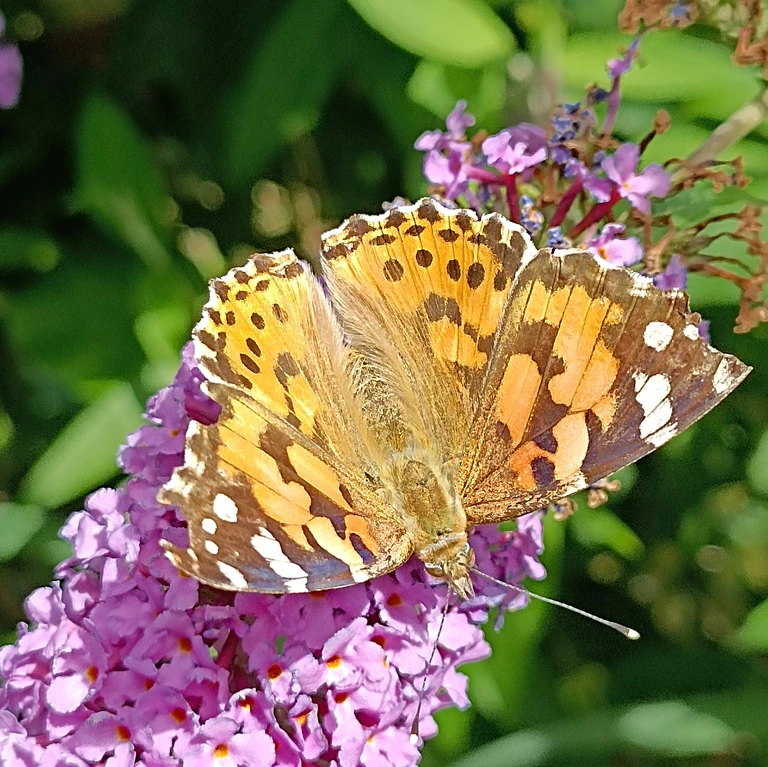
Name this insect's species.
Vanessa cardui
